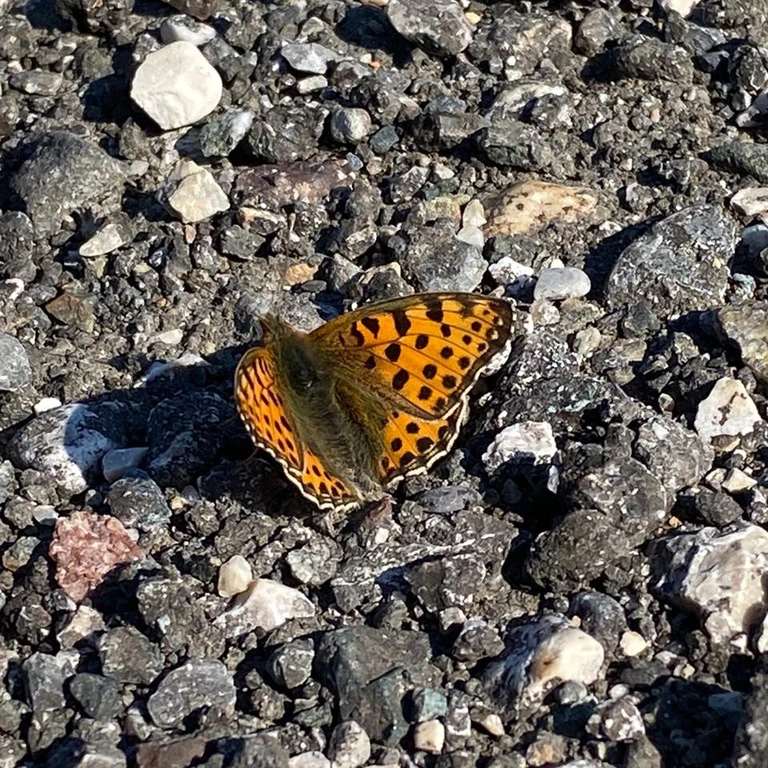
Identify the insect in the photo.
Issoria lathonia
